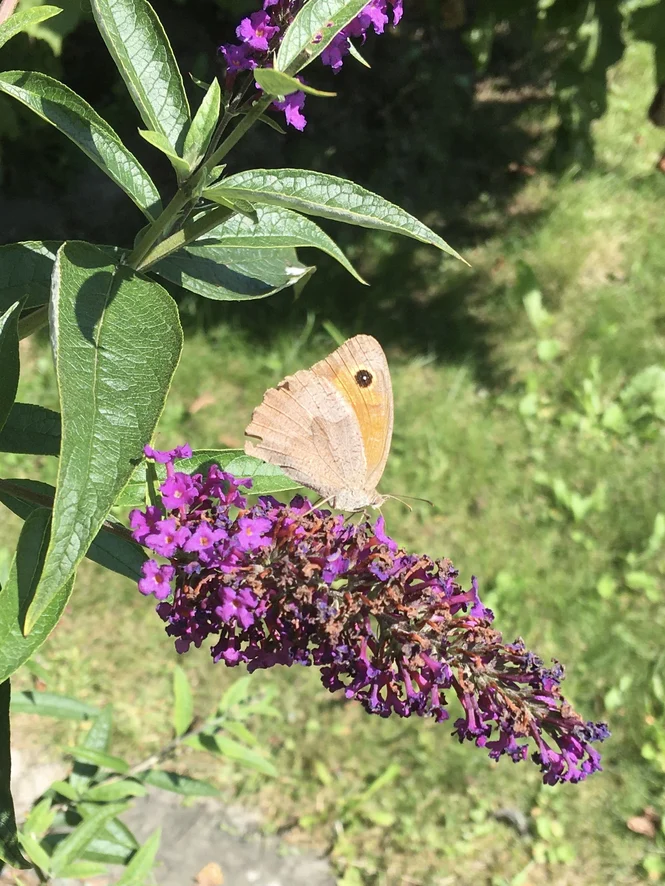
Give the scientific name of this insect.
Maniola jurtina
